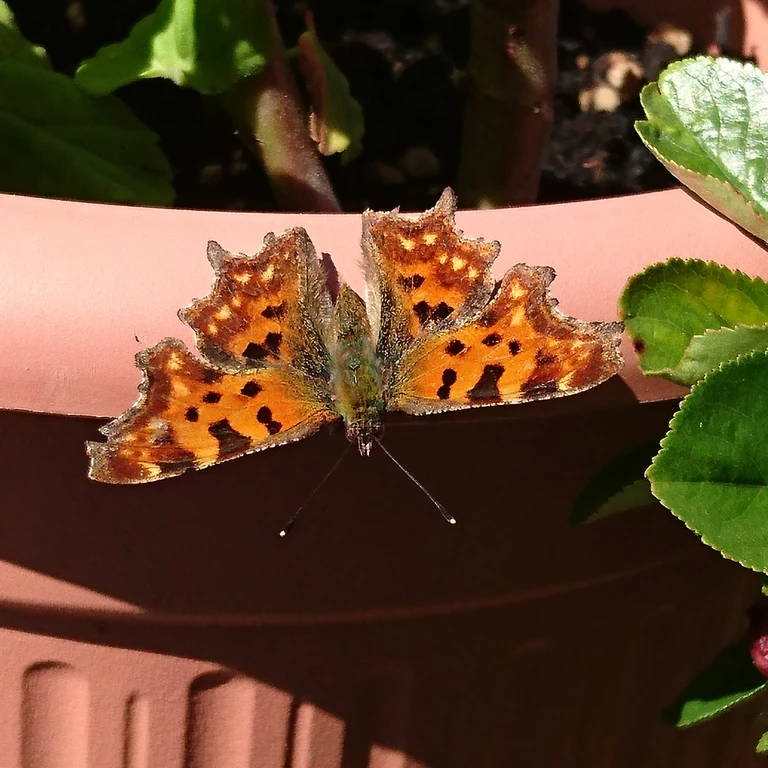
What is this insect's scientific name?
Polygonia c-album
